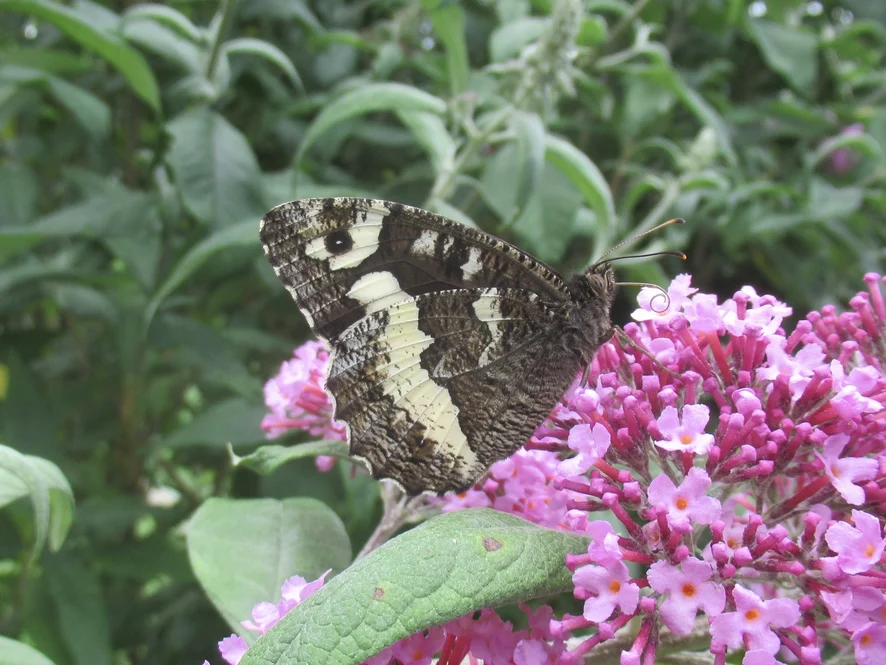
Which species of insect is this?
Brintesia circe
